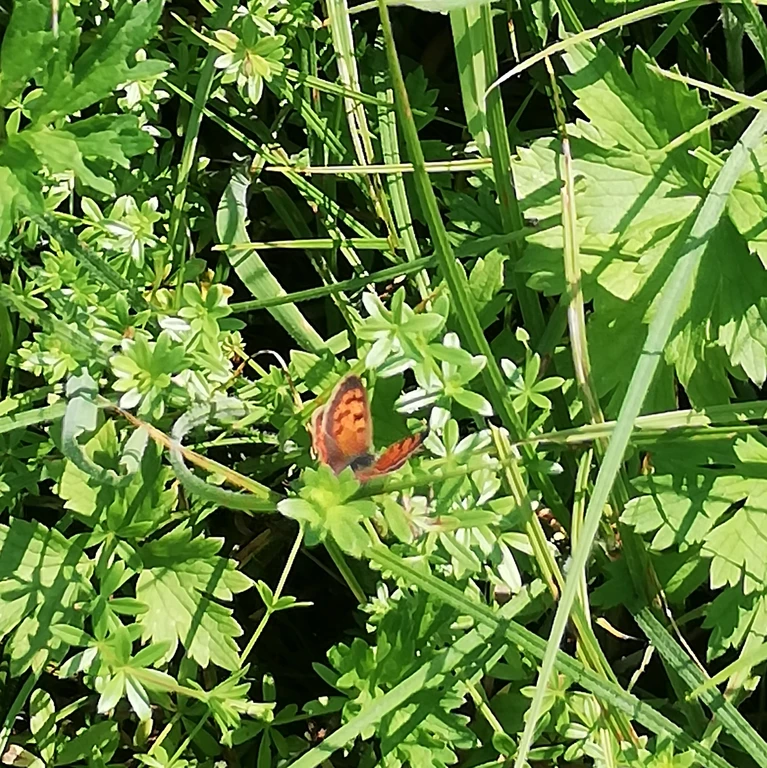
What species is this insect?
Lycaena phlaeas
